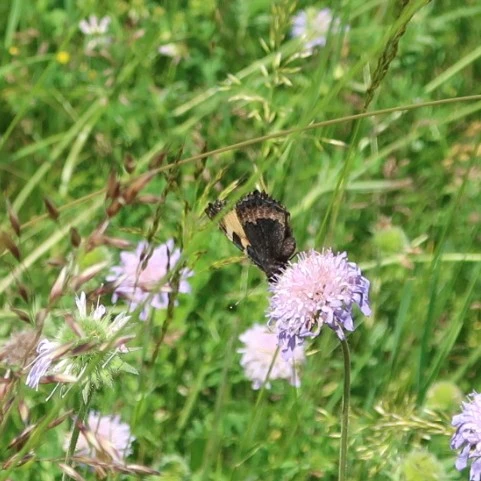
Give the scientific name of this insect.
Aglais urticae
